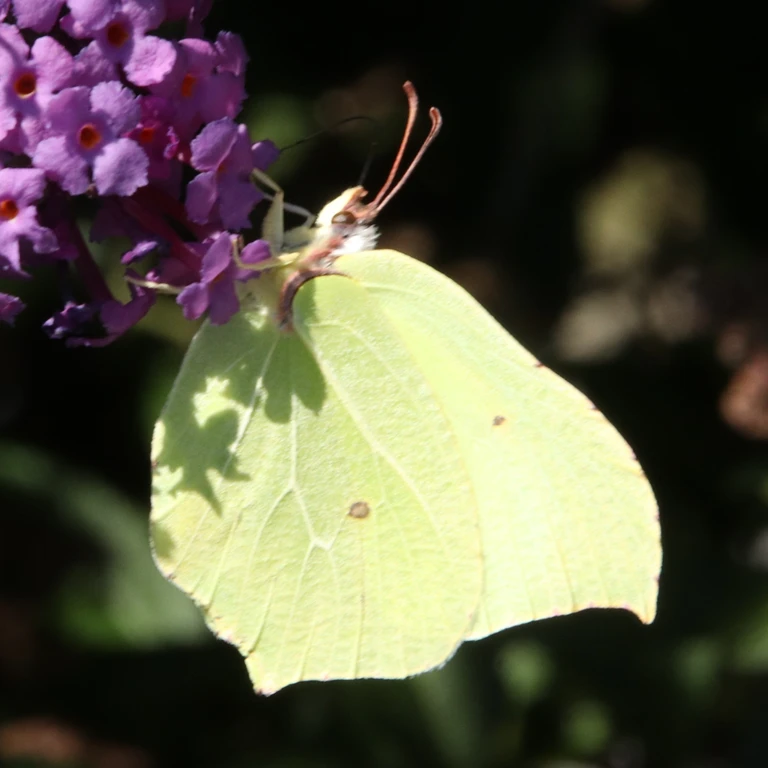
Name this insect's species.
Gonepteryx rhamni
